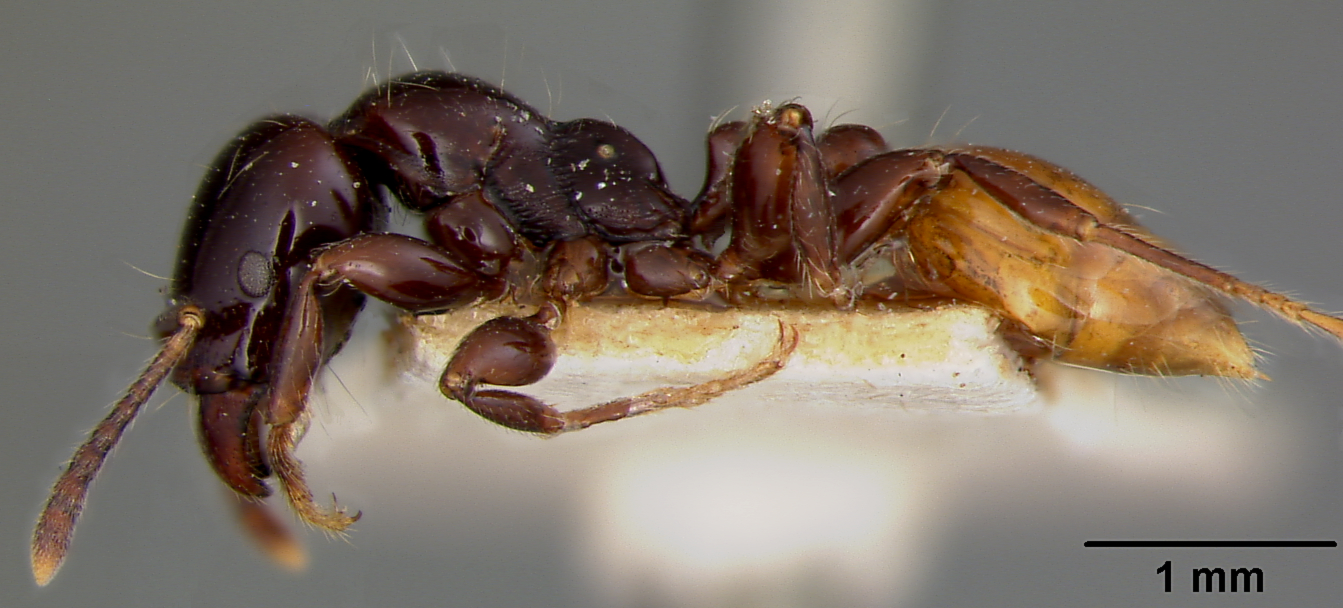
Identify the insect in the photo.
Vollenhovia rufiventris
